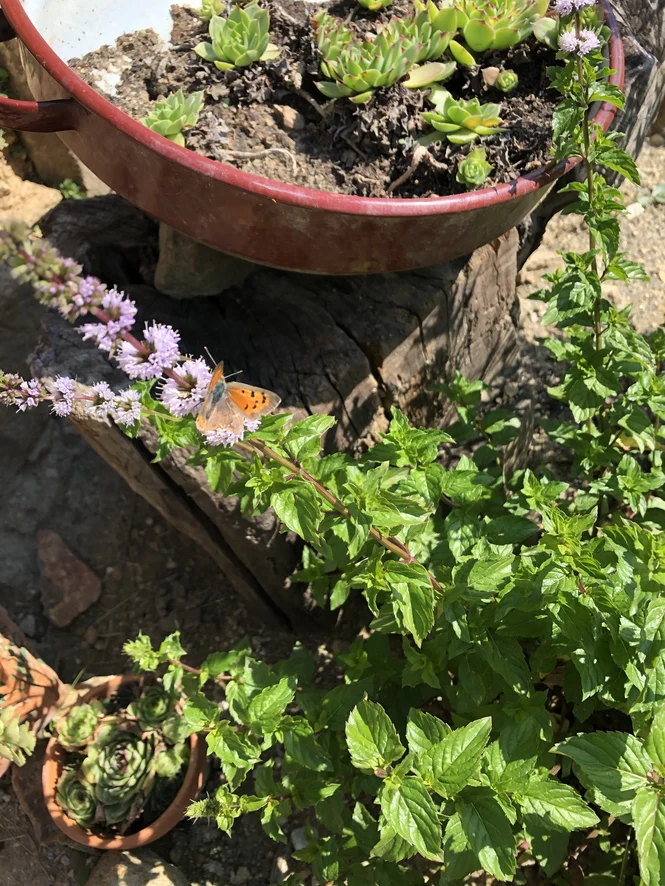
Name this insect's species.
Lycaena phlaeas
